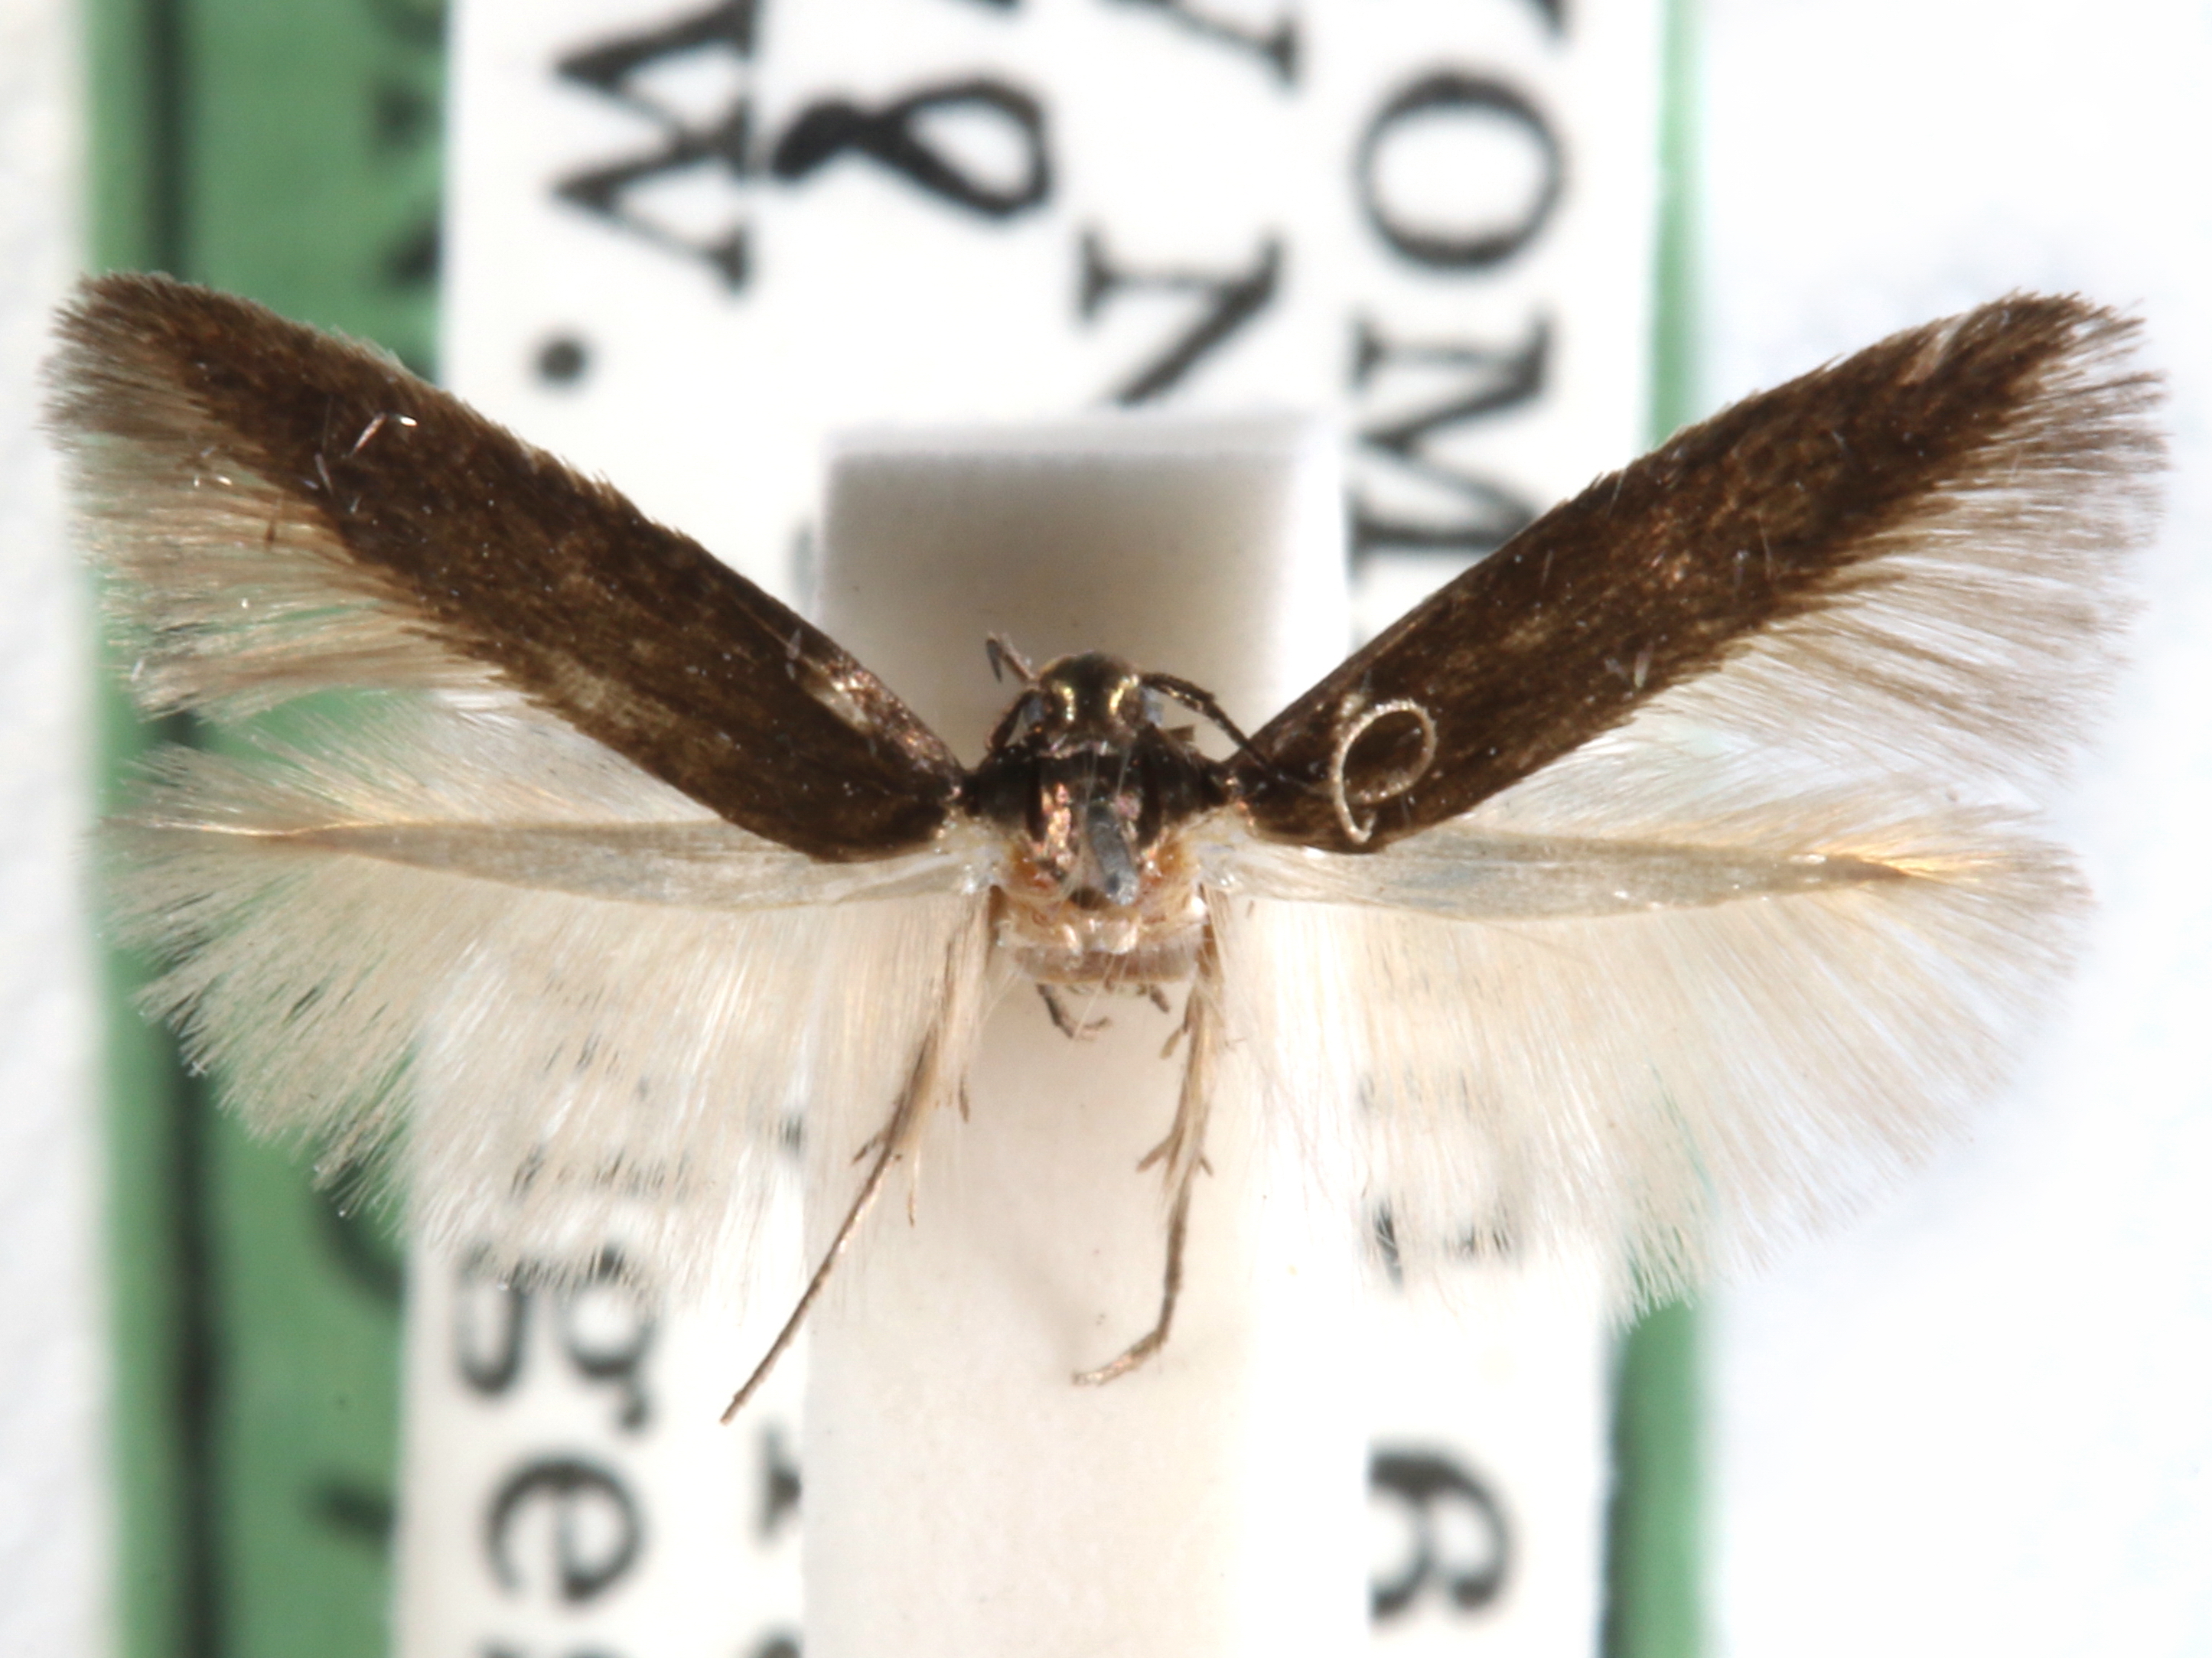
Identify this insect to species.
Periploca mimula
